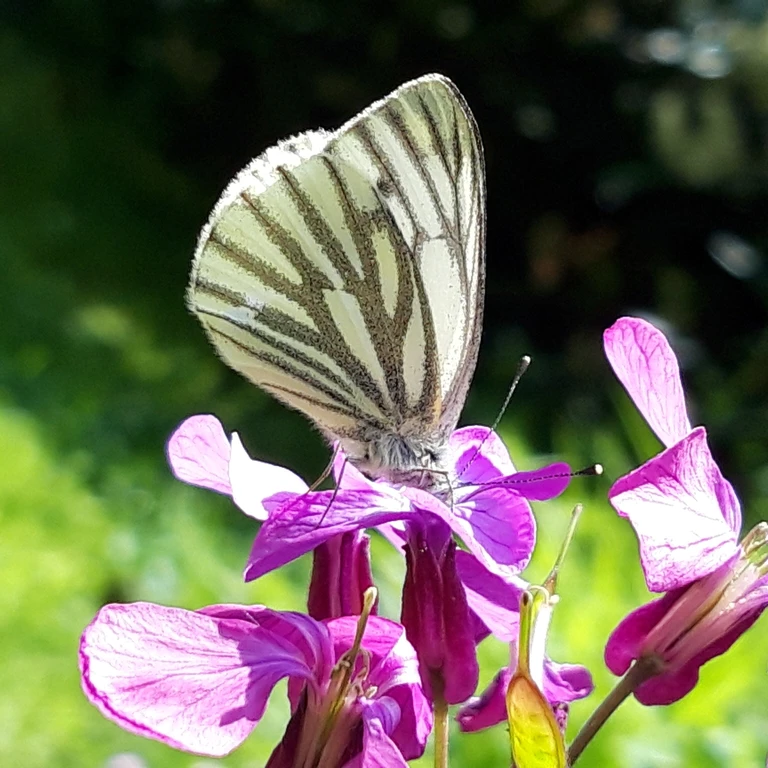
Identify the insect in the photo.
Pieris napi
